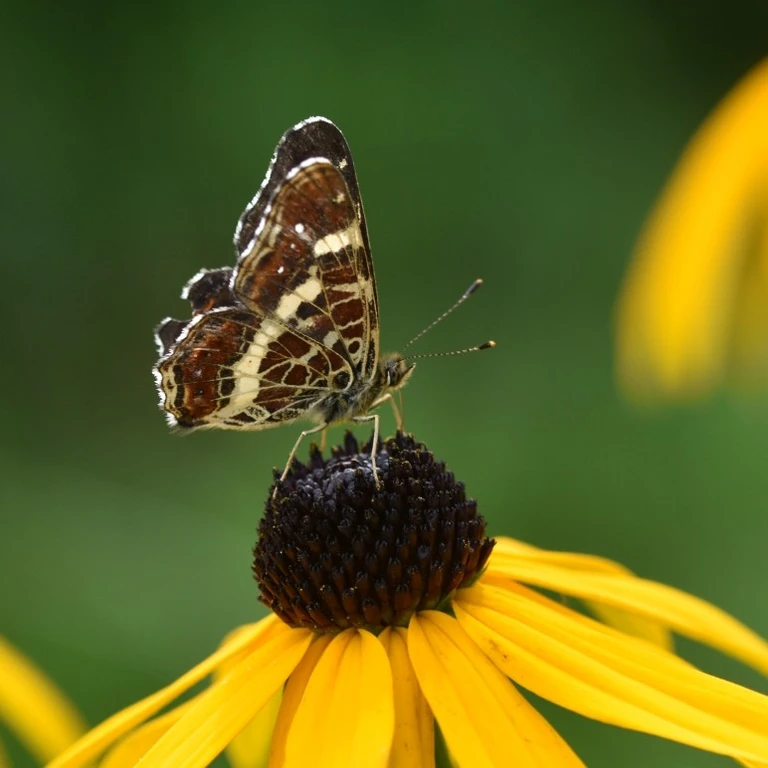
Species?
Araschnia levana
